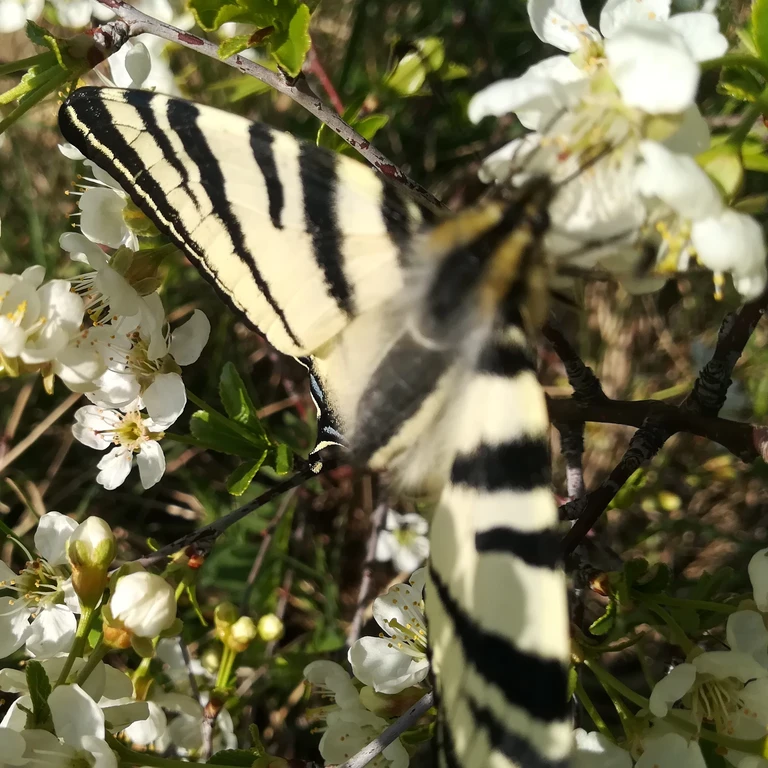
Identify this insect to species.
Iphiclides podalirius
